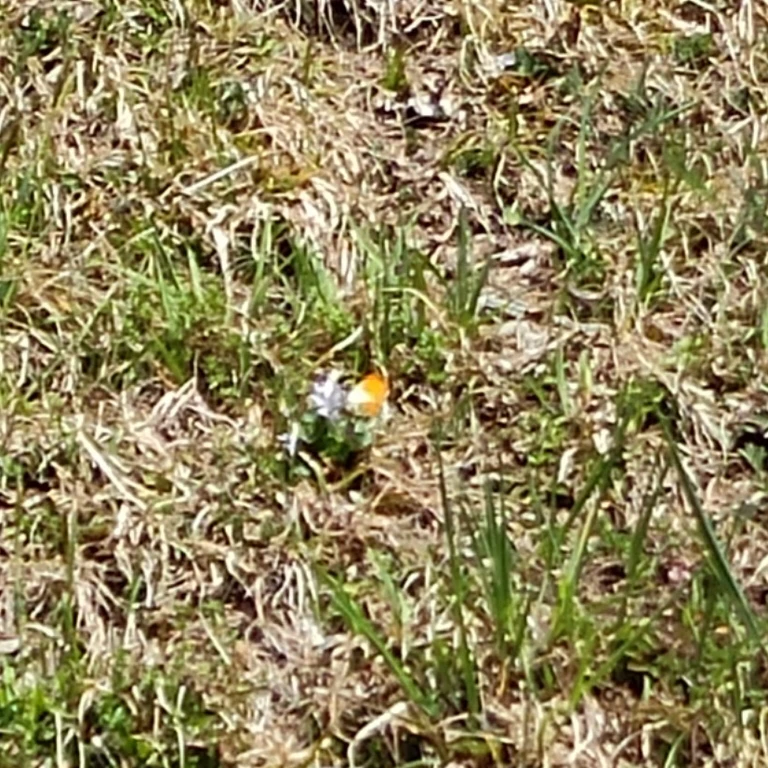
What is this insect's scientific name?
Anthocharis cardamines
